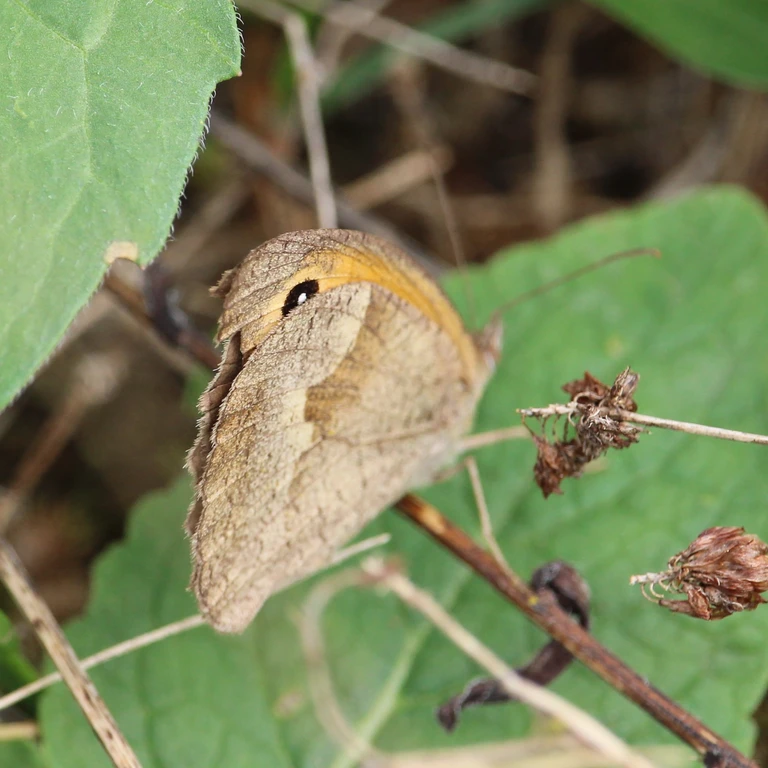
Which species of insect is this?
Maniola jurtina
